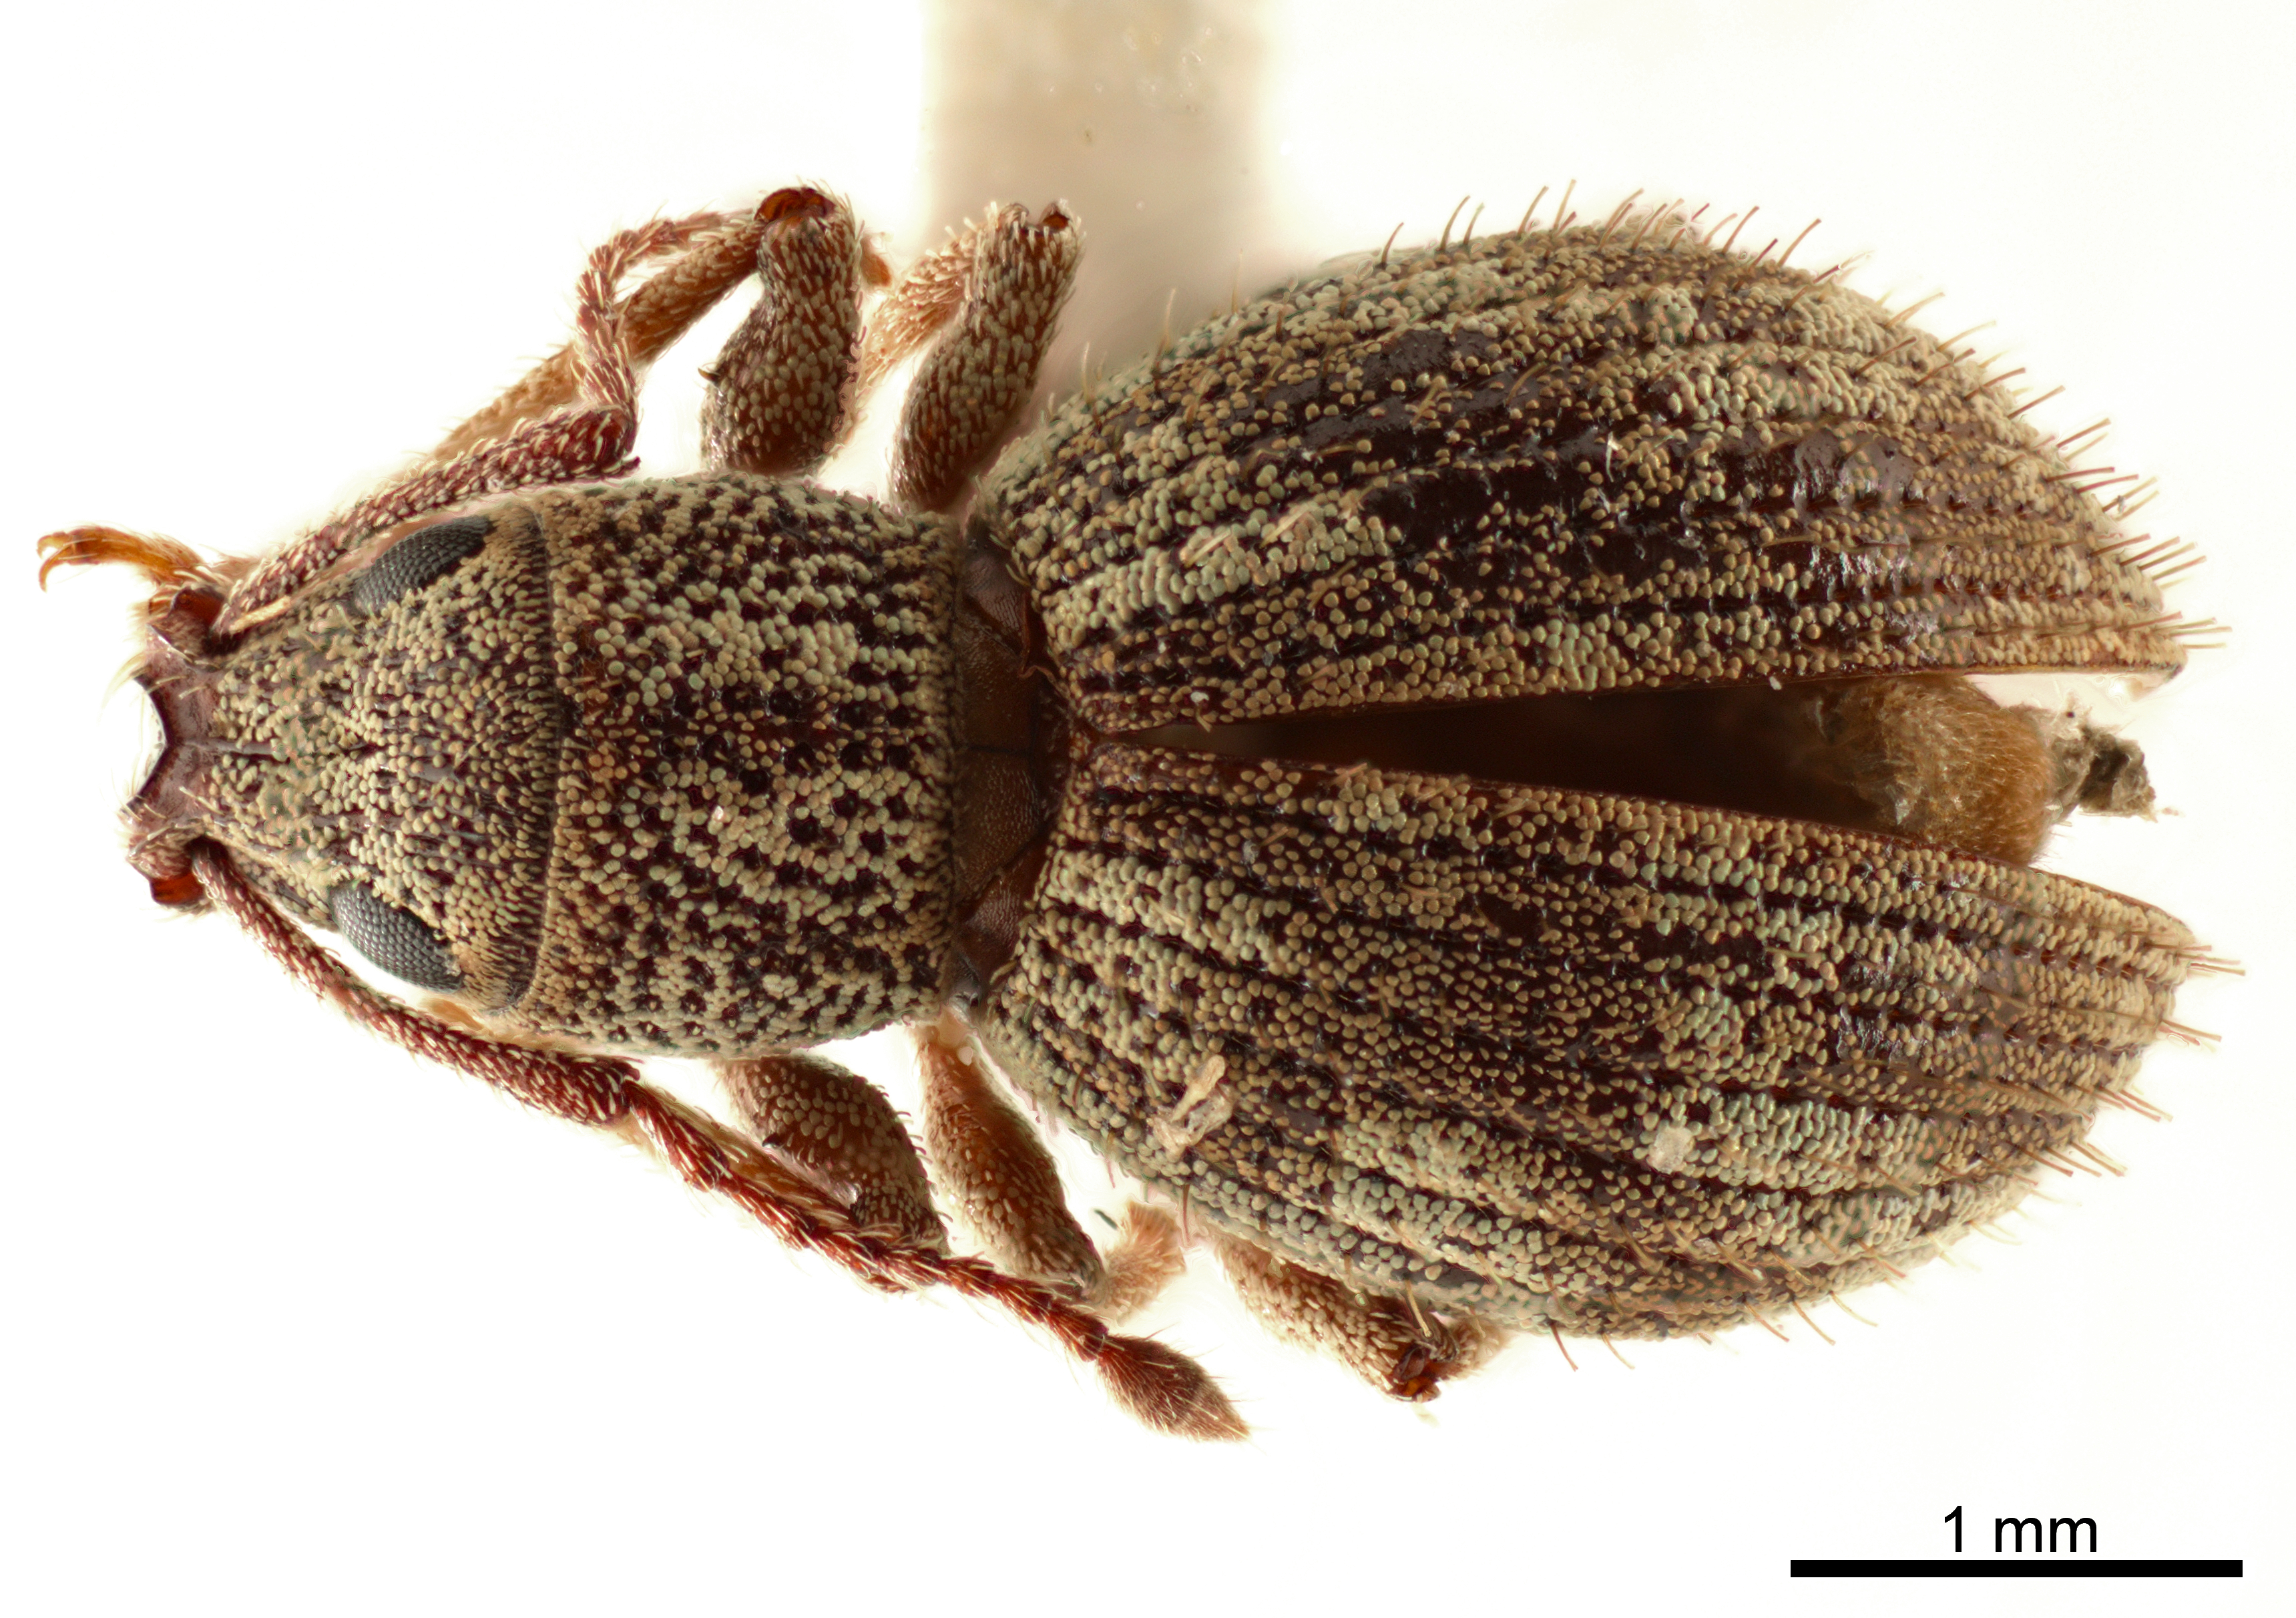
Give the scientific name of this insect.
Calomycterus setarius
